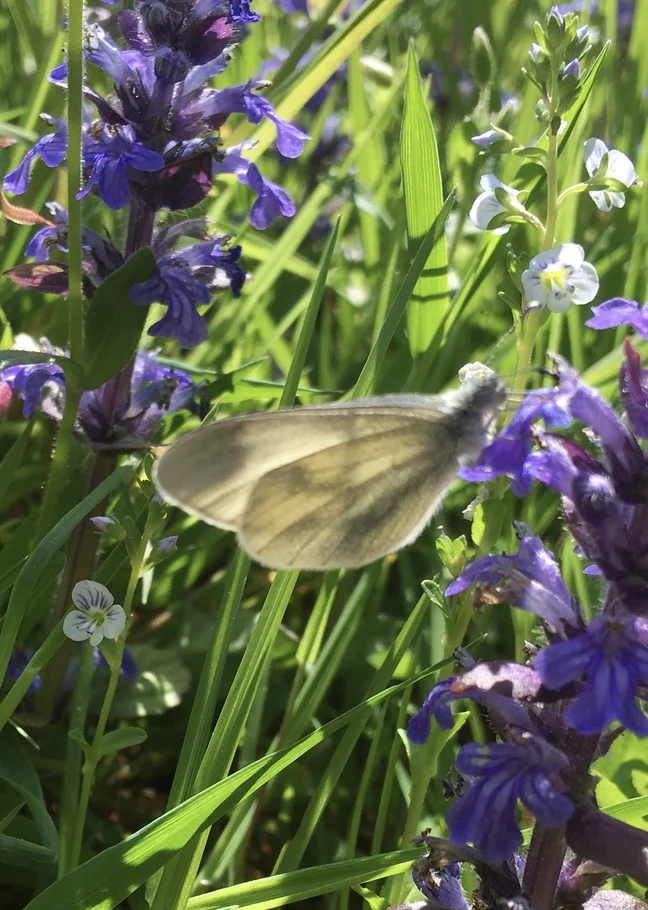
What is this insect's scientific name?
Leptidea sinapis/juvernica
